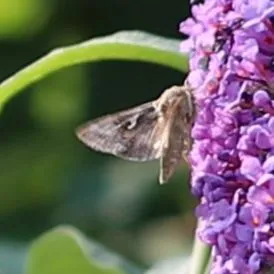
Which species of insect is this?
Autographa gamma
